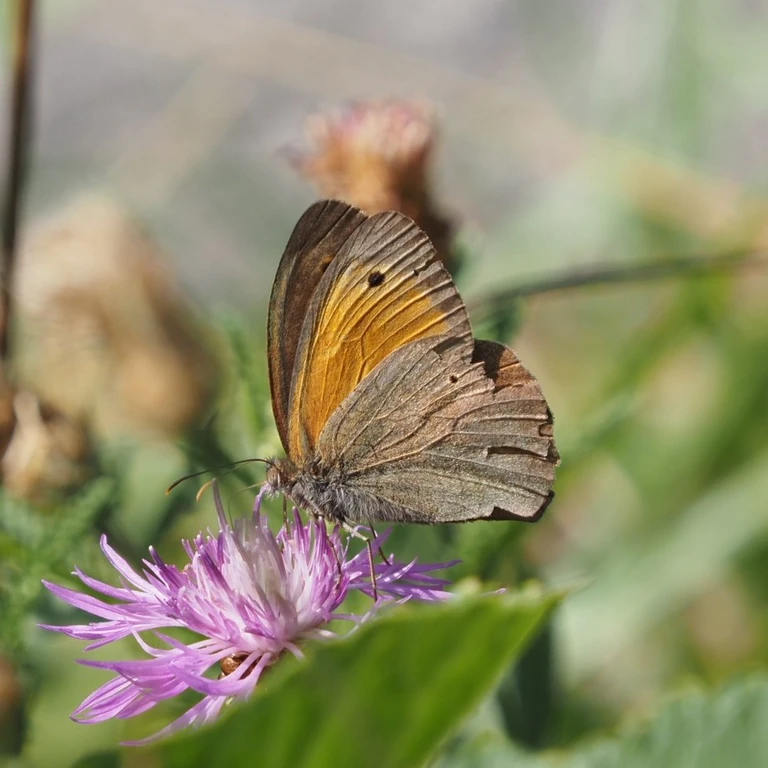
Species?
Maniola jurtina
